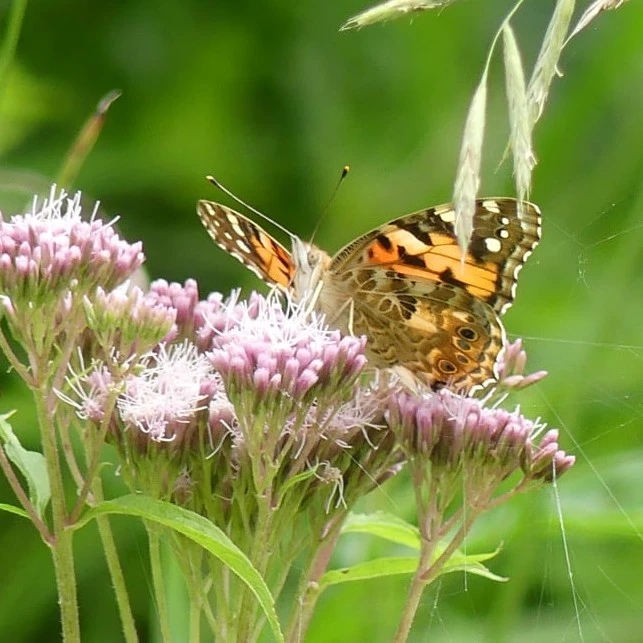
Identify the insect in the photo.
Vanessa cardui
